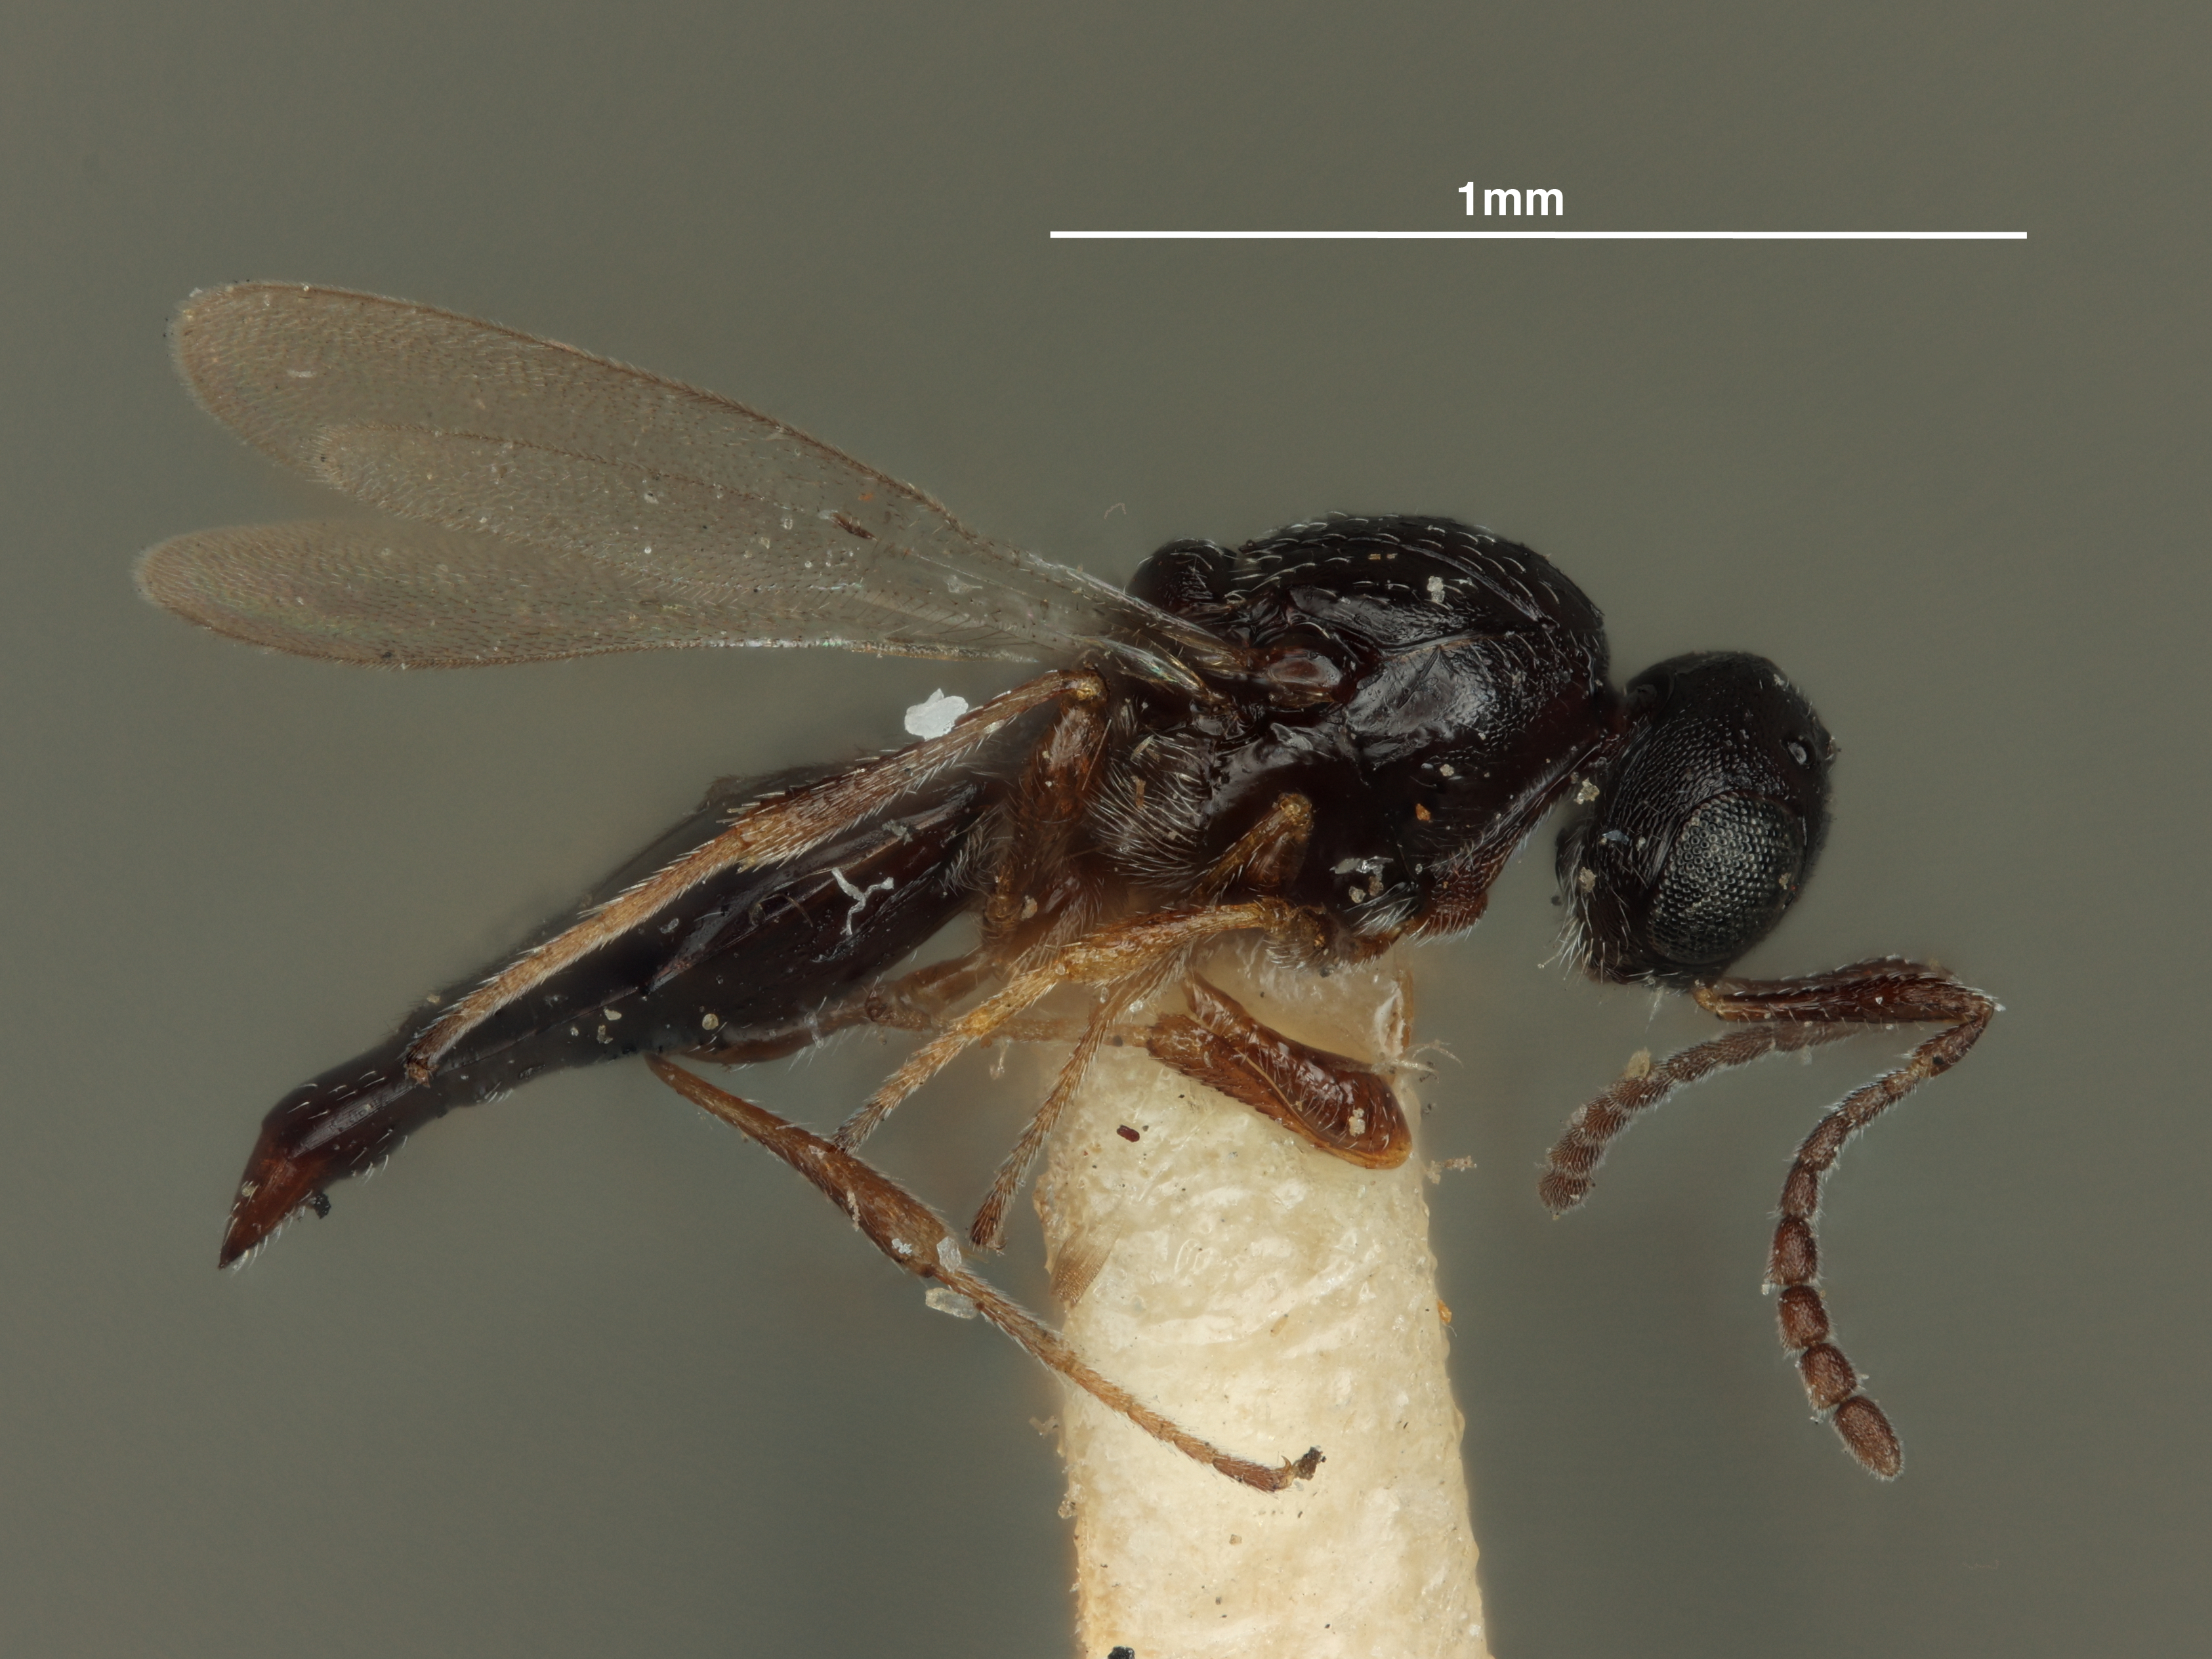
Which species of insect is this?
Polymecus alnicola
